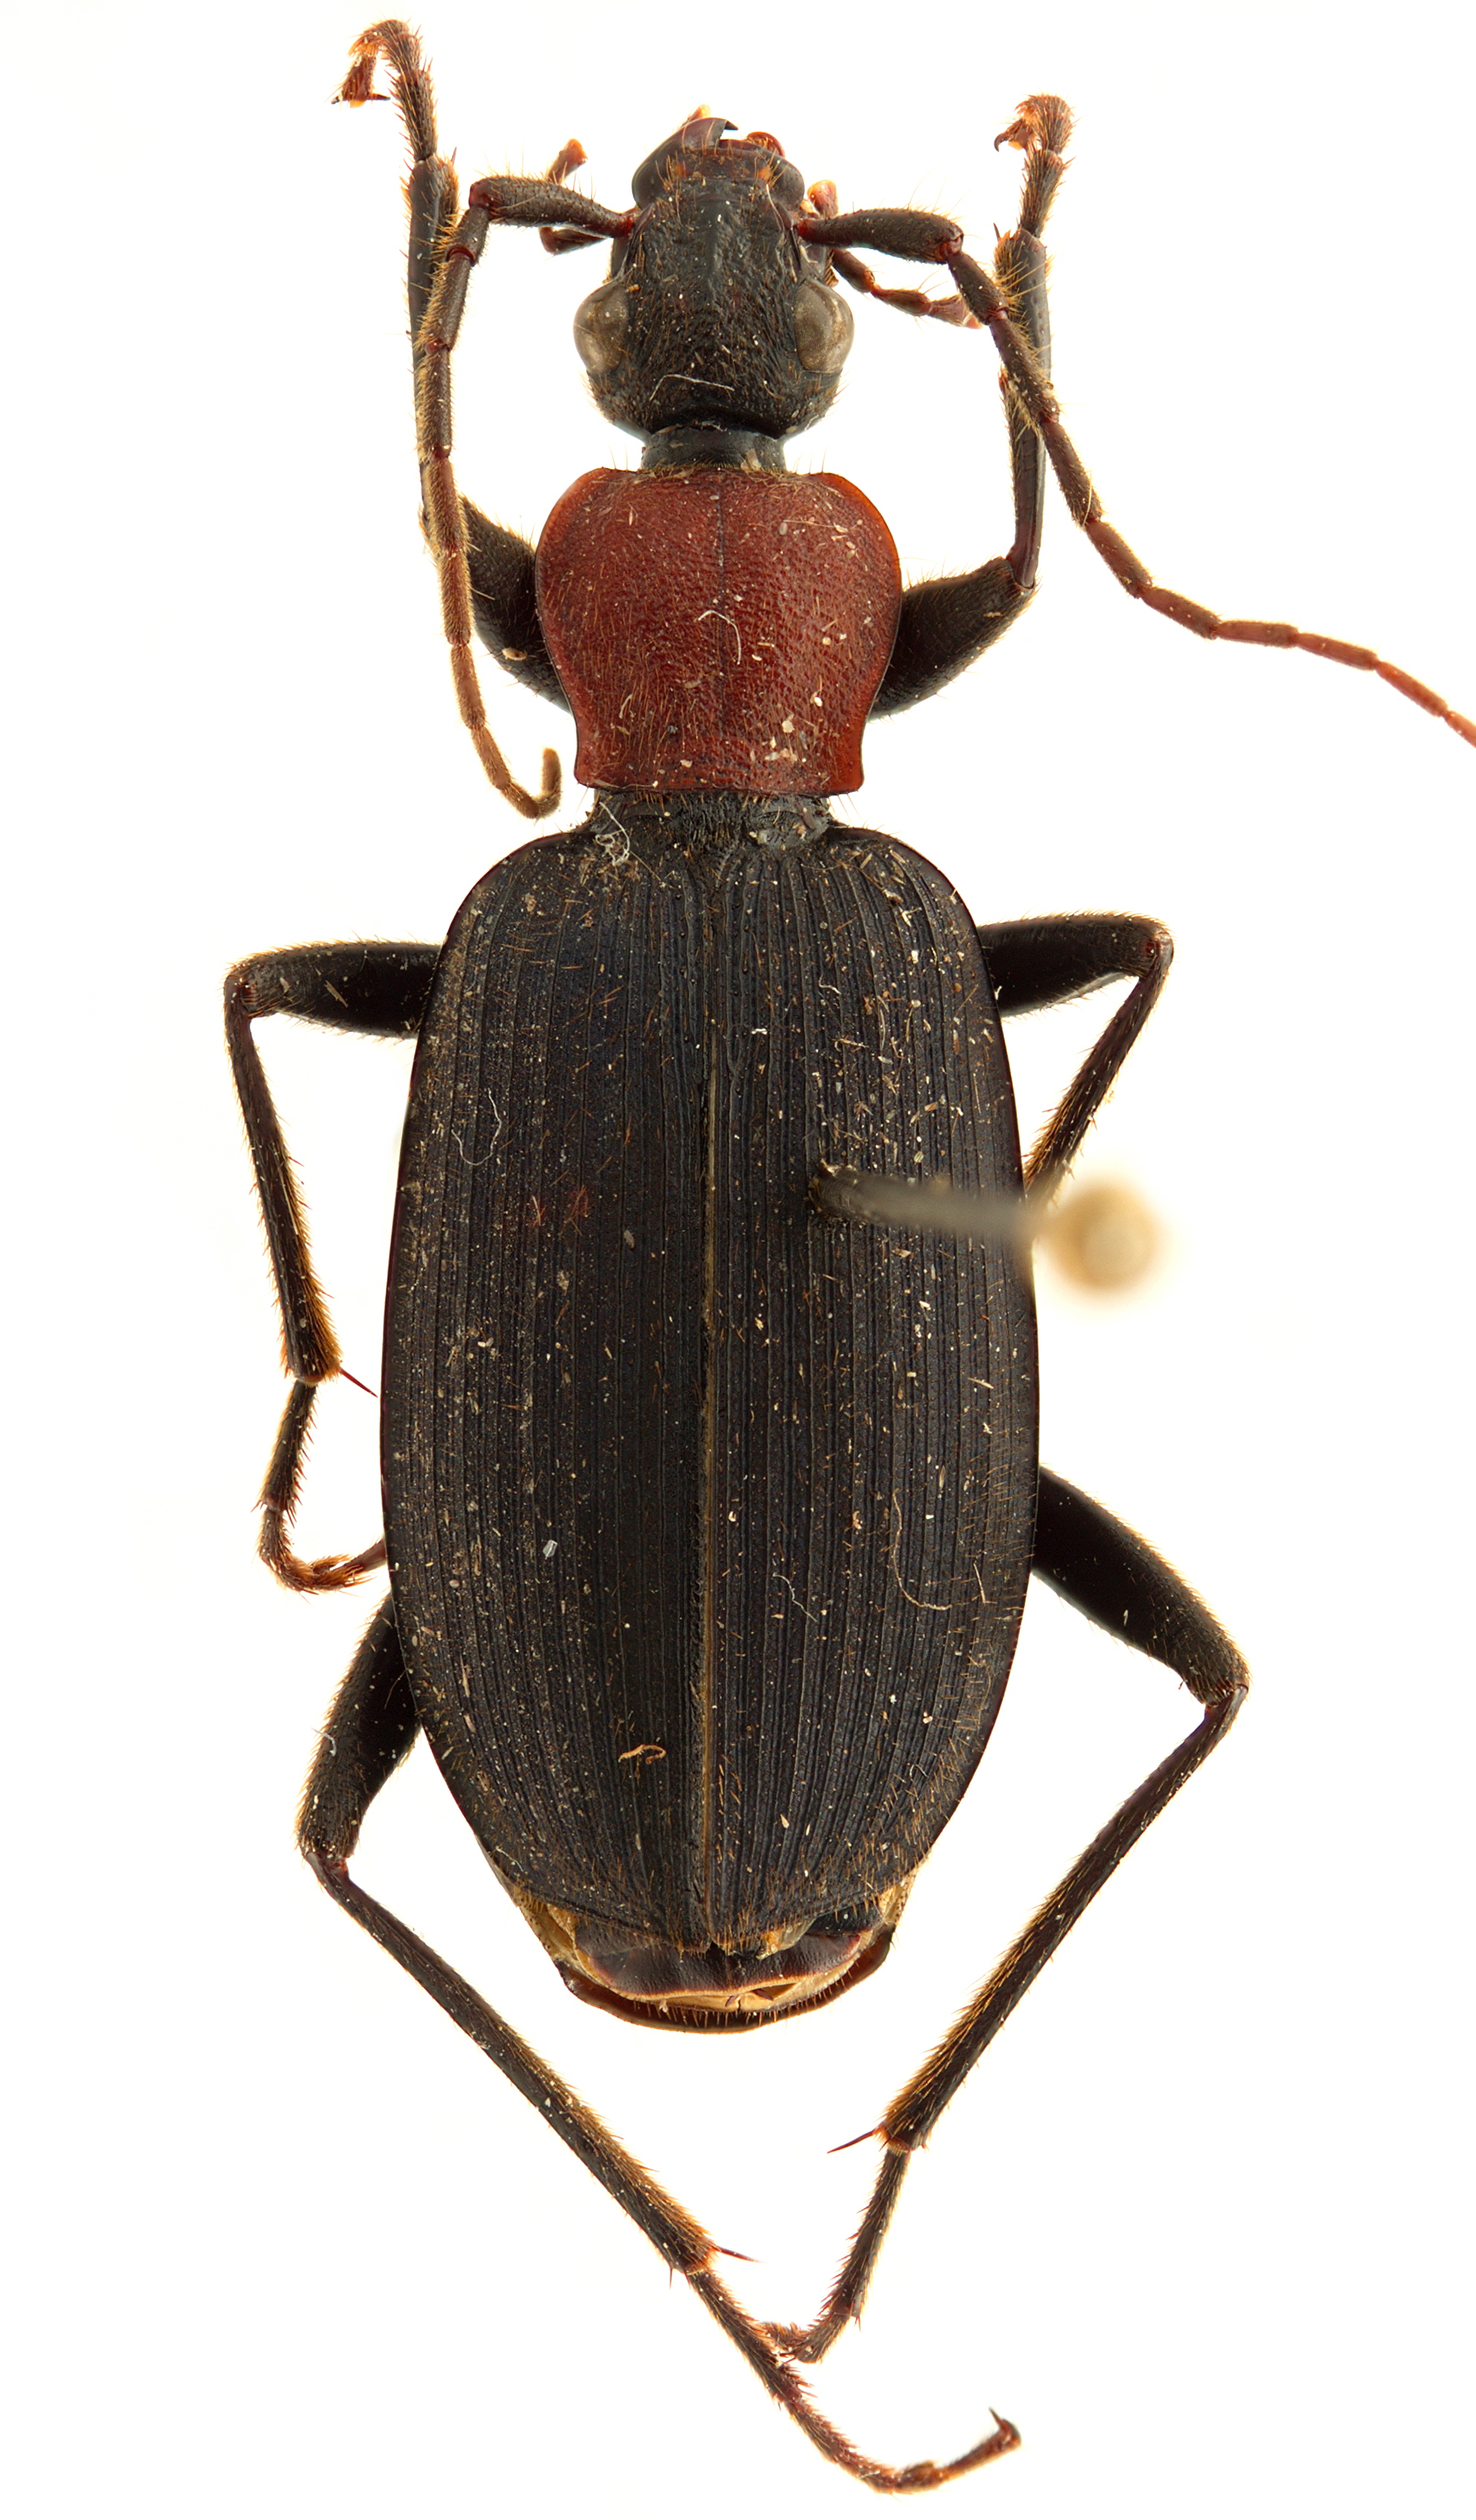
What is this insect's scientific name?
Galerita ruficollis
